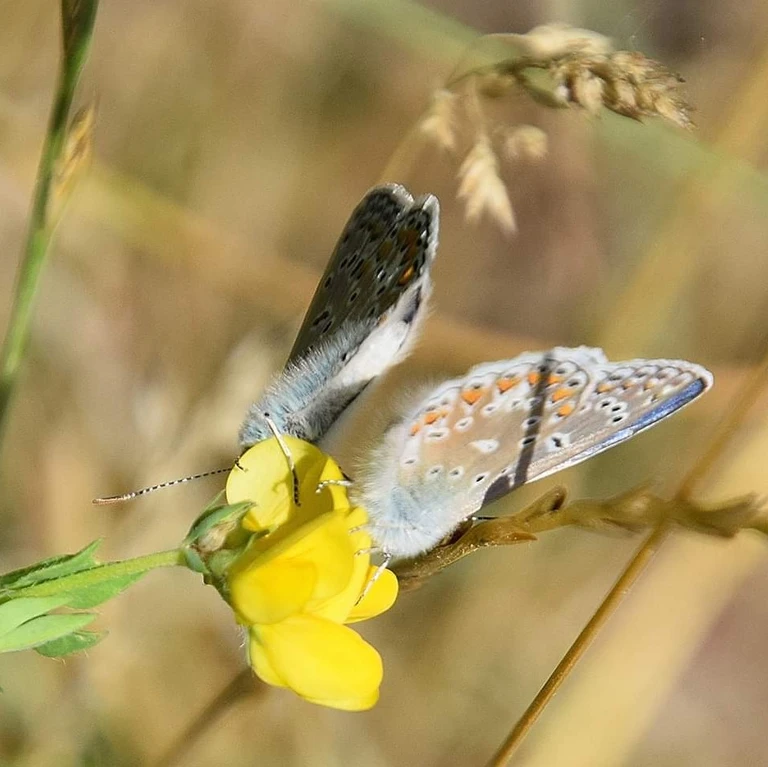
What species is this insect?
Polyommatus icarus
